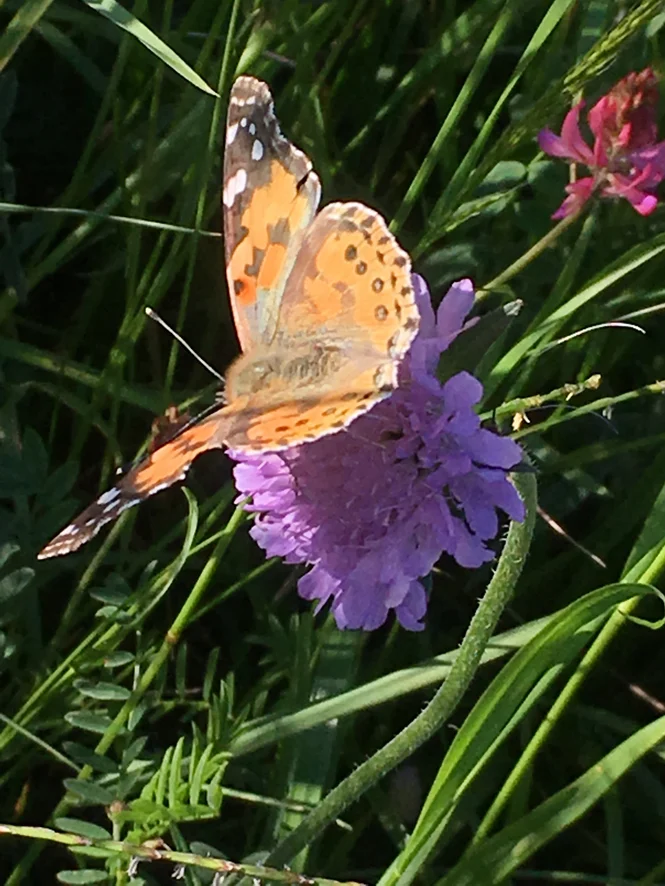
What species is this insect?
Vanessa cardui
